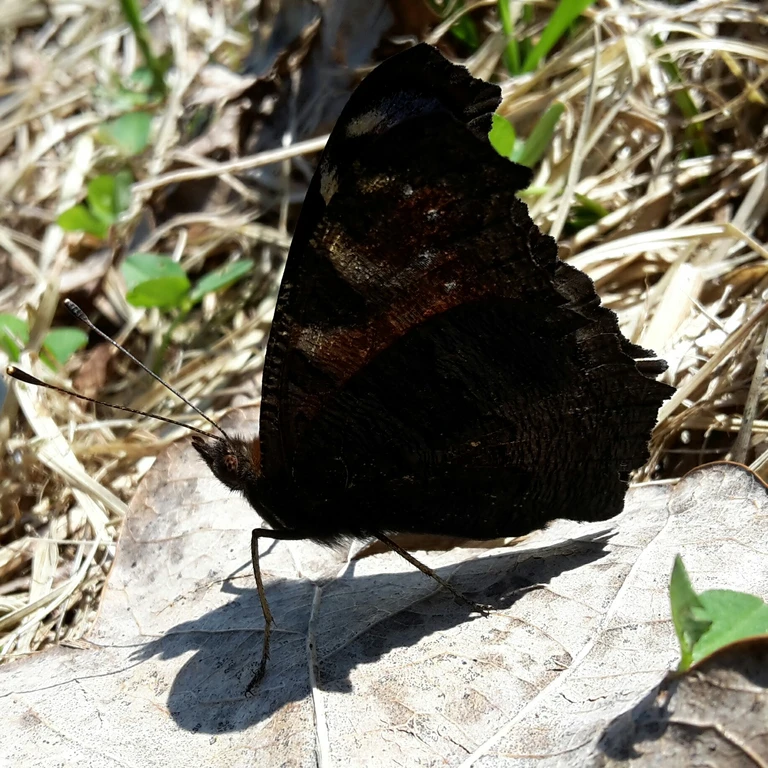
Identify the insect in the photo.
Aglais io
